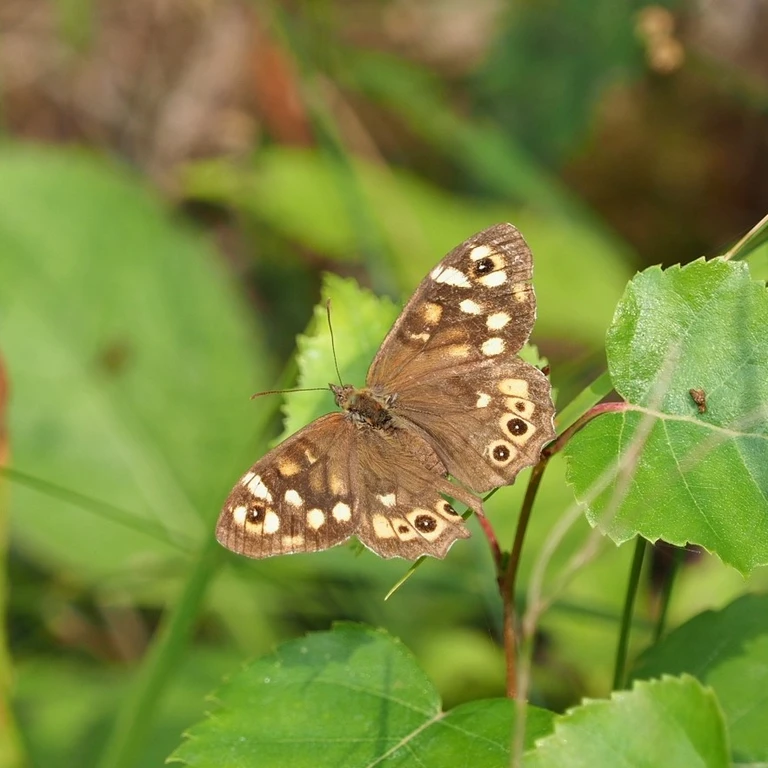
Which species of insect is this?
Pararge aegeria
